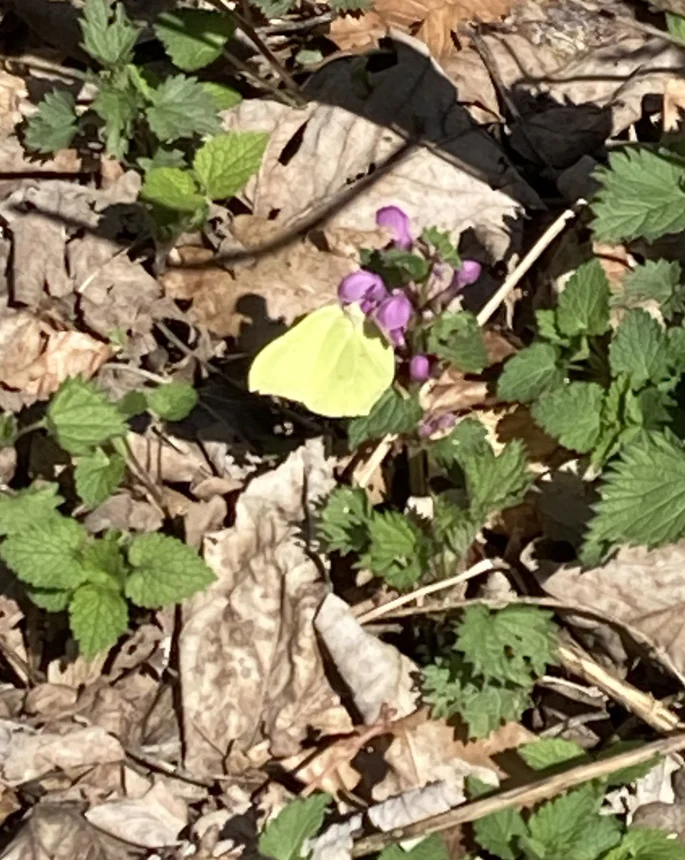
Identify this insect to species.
Gonepteryx rhamni
